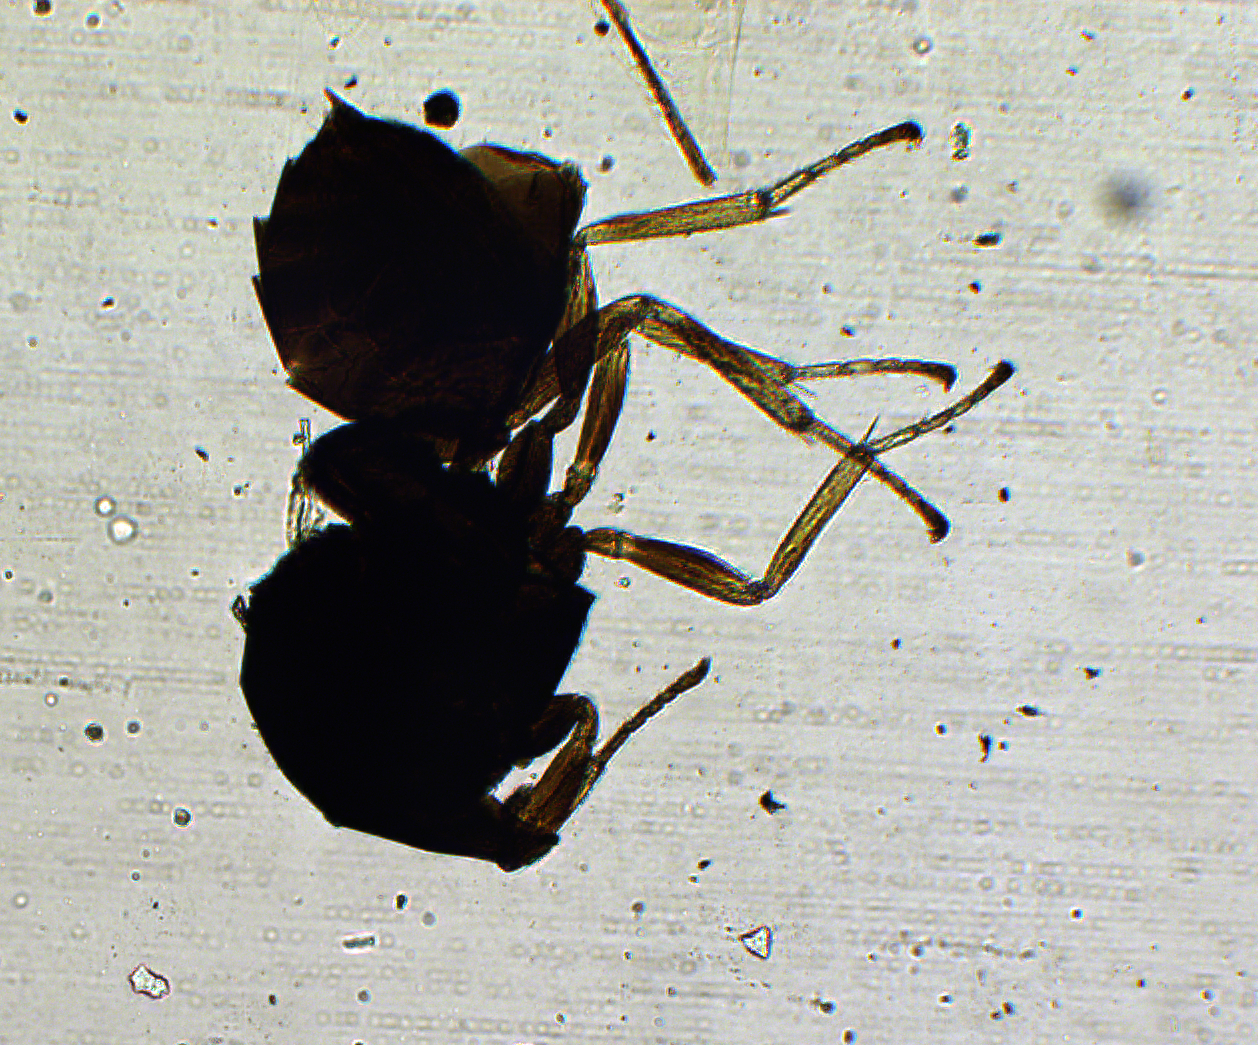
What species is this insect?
Pachyneuron triarticulata
